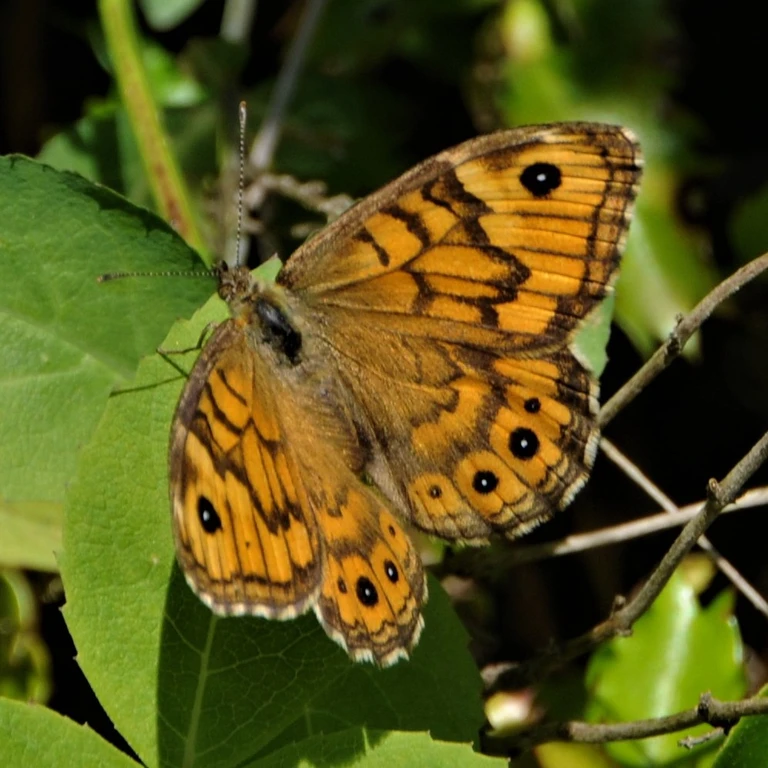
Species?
Lasiommata megera (also Pararge megera)
